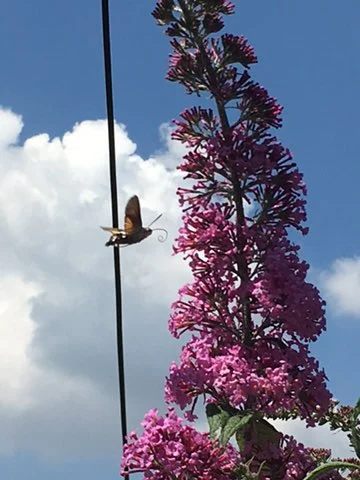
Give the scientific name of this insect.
Macroglossum stellatarum
